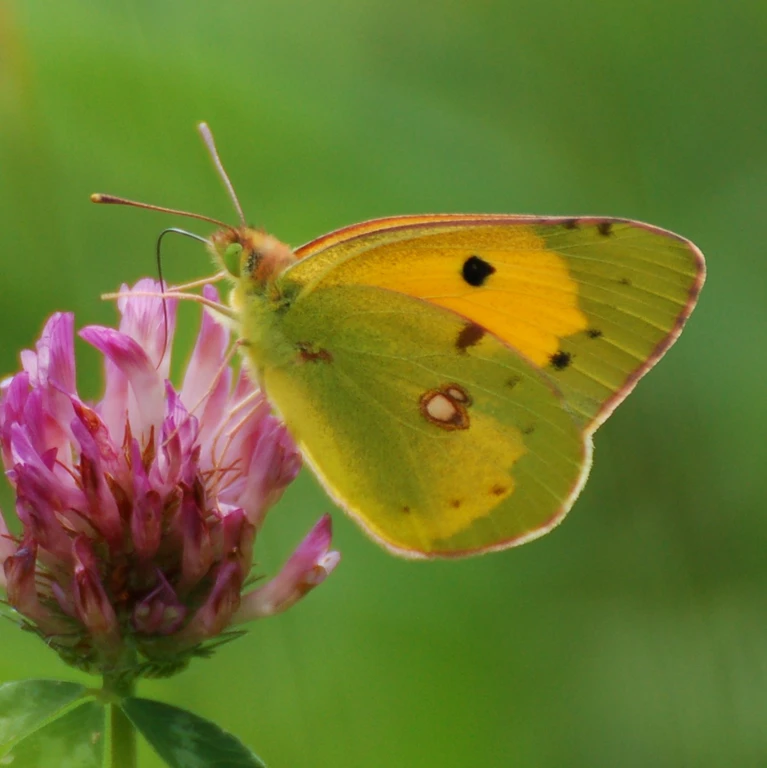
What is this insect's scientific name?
Colias croceus
